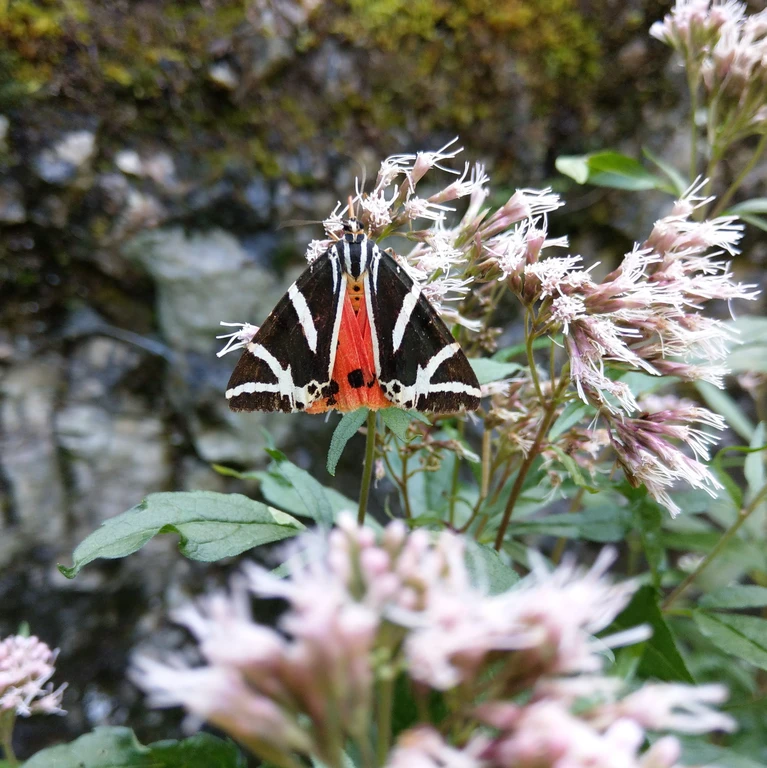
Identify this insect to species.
Euplagia quadripunctaria
